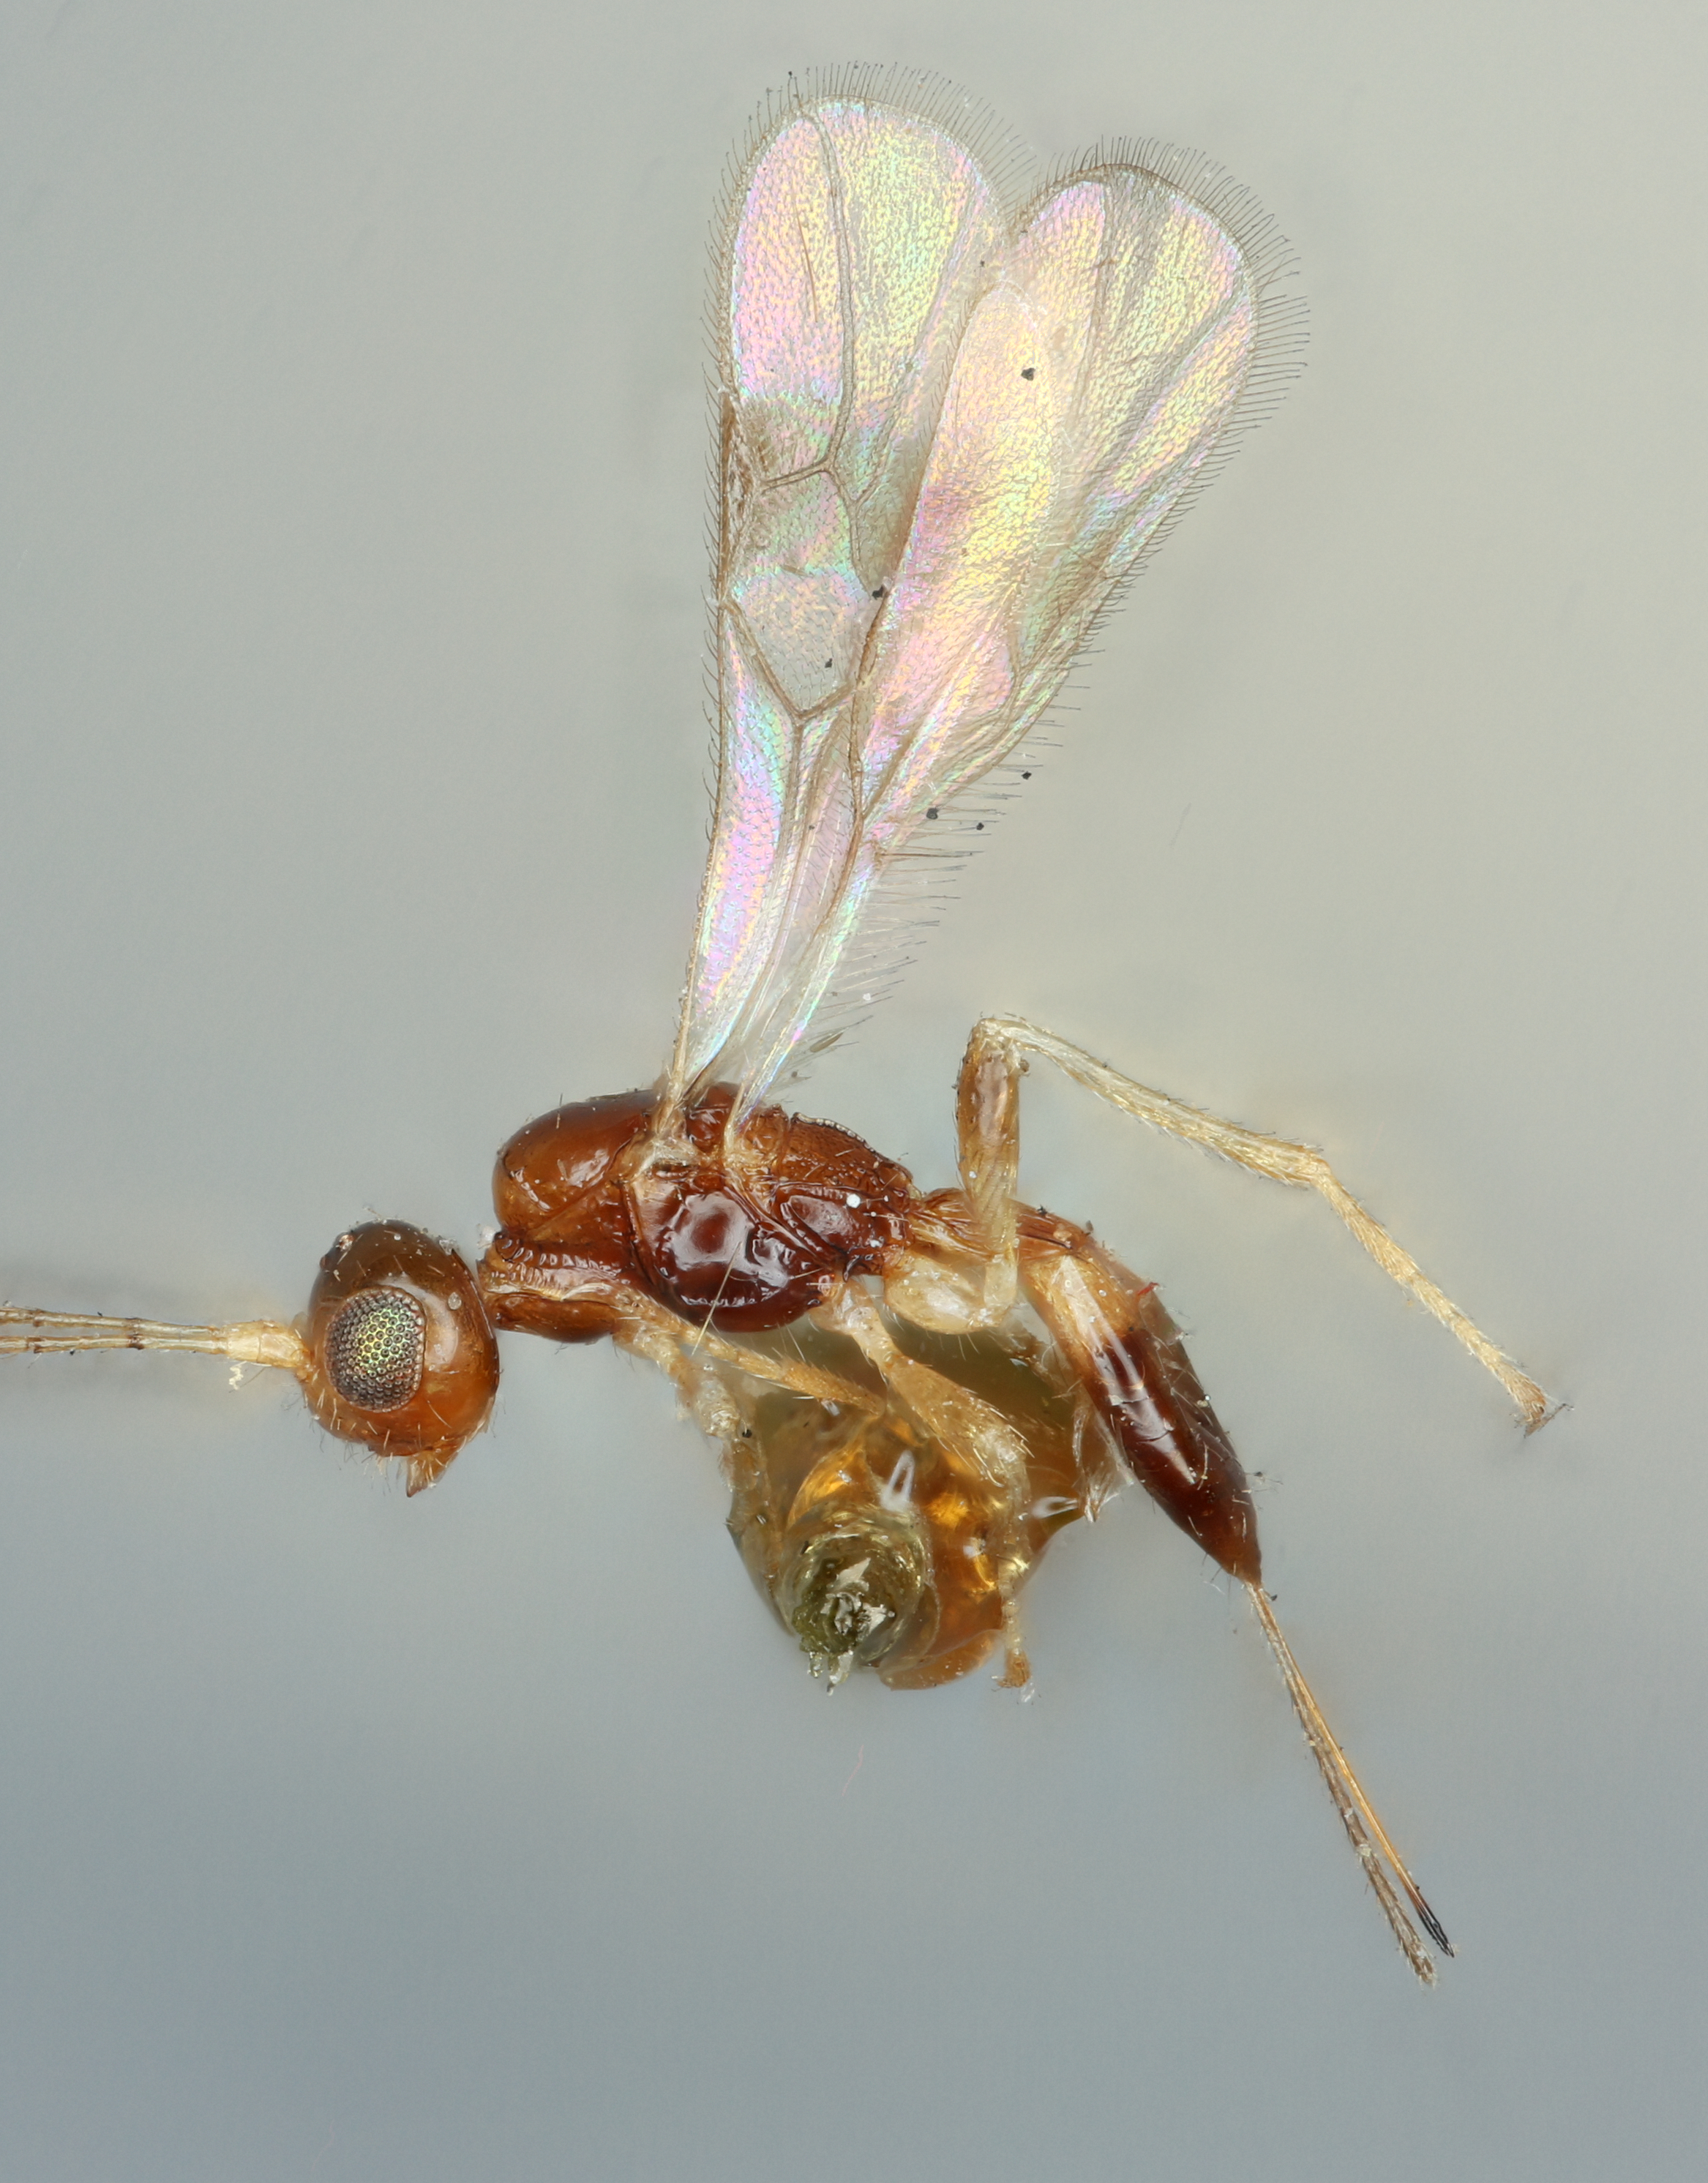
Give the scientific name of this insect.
Lysitermus fascipennis
